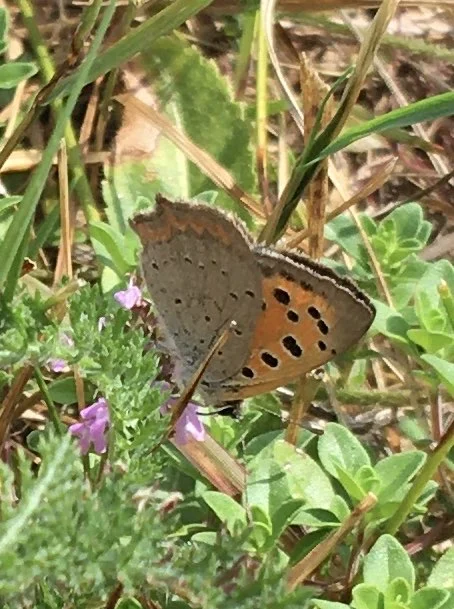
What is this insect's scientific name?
Lycaena phlaeas
